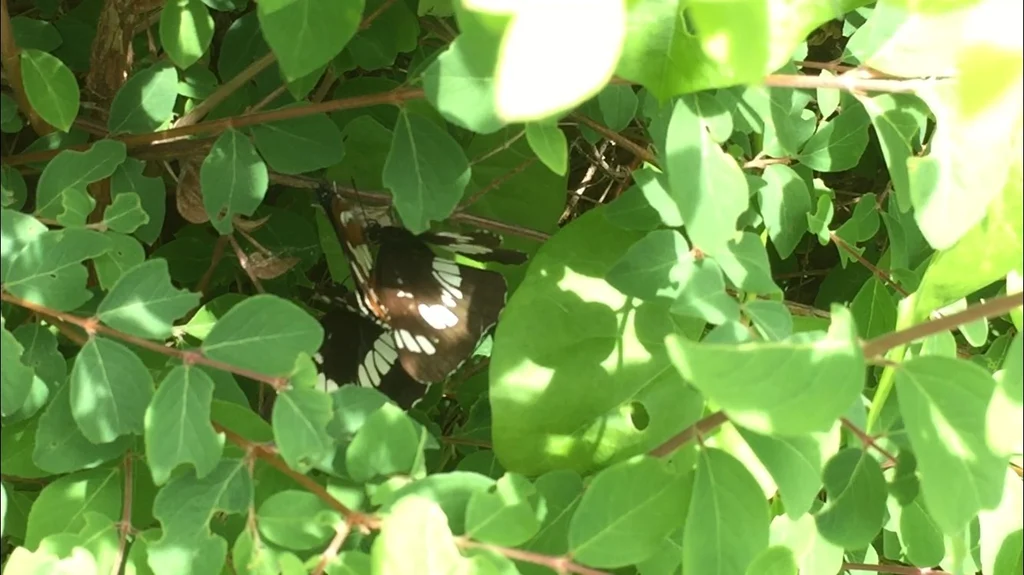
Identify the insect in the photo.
Neptis rivularis
